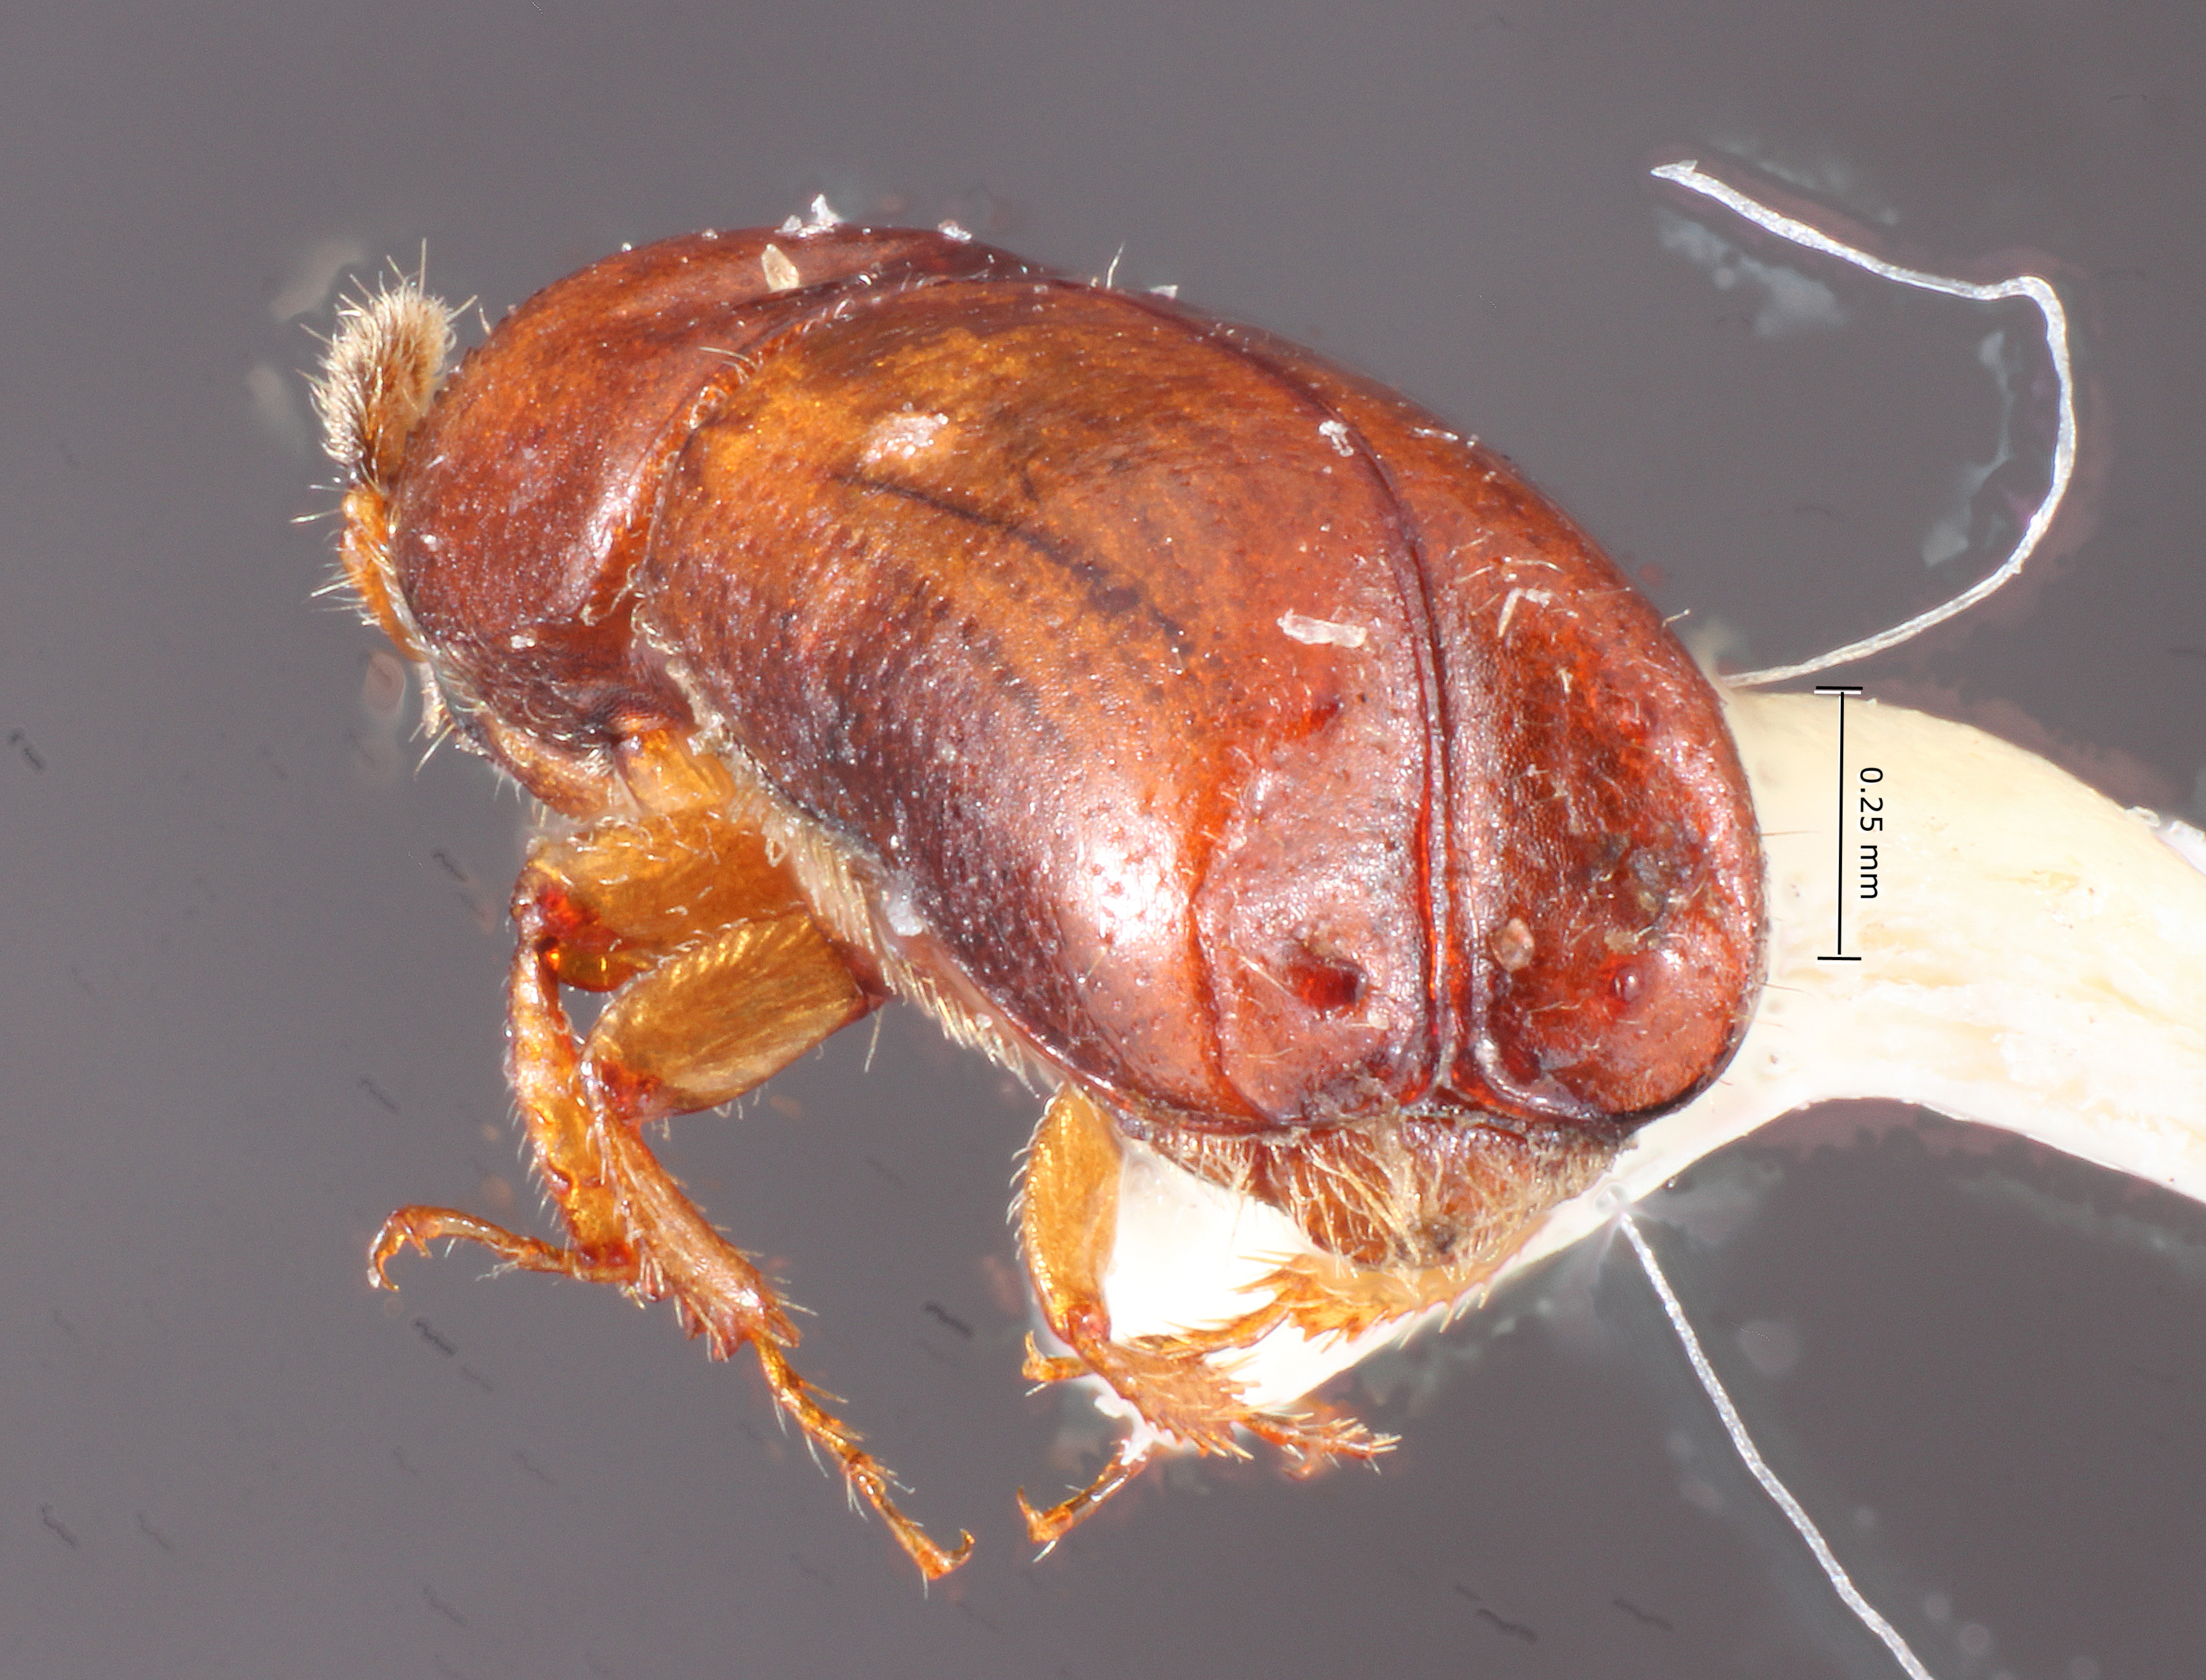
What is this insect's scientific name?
Monarthrum fastigiorum
